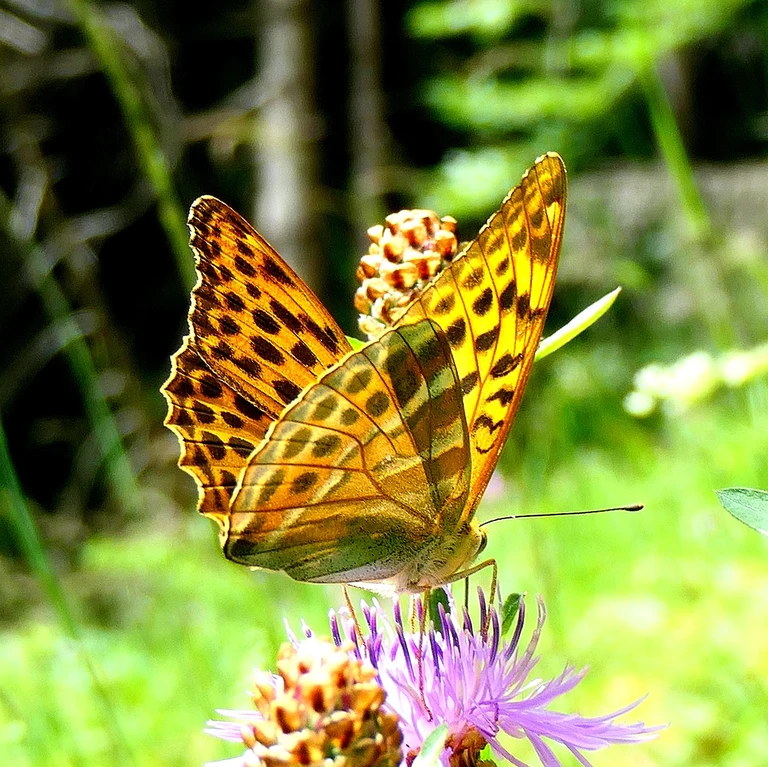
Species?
Argynnis paphia
